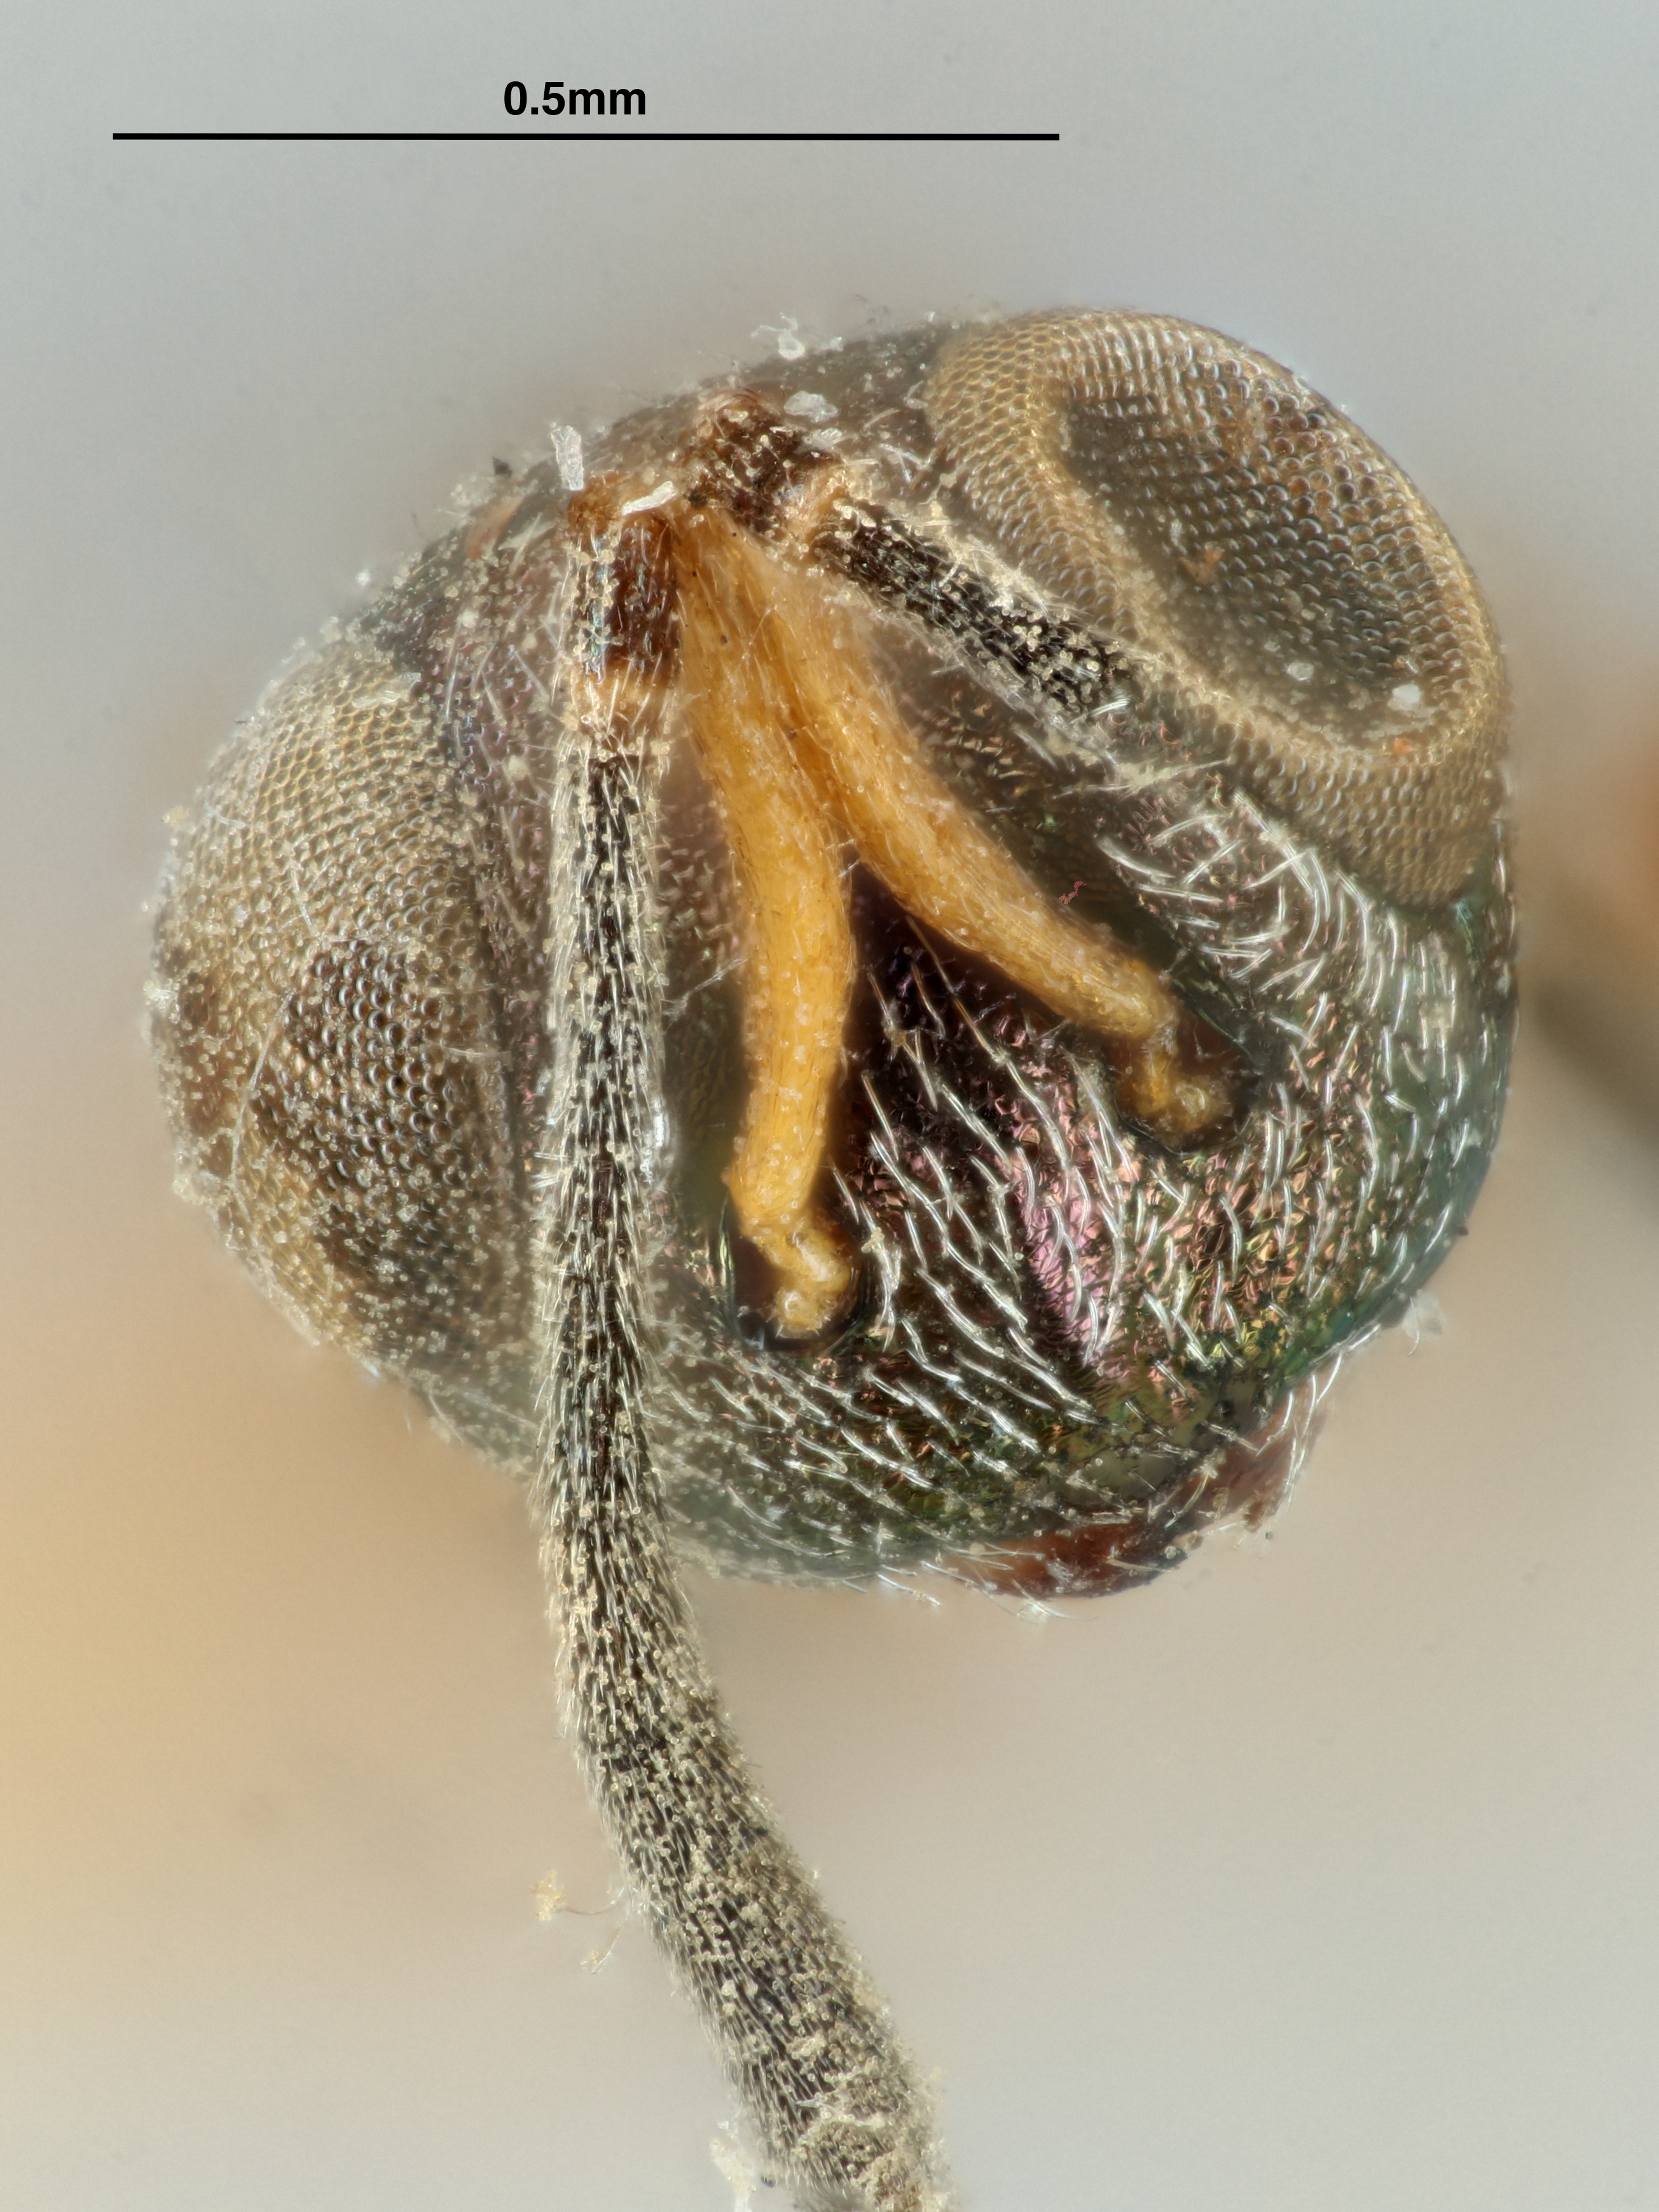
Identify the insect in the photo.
Eupelmus mantis
